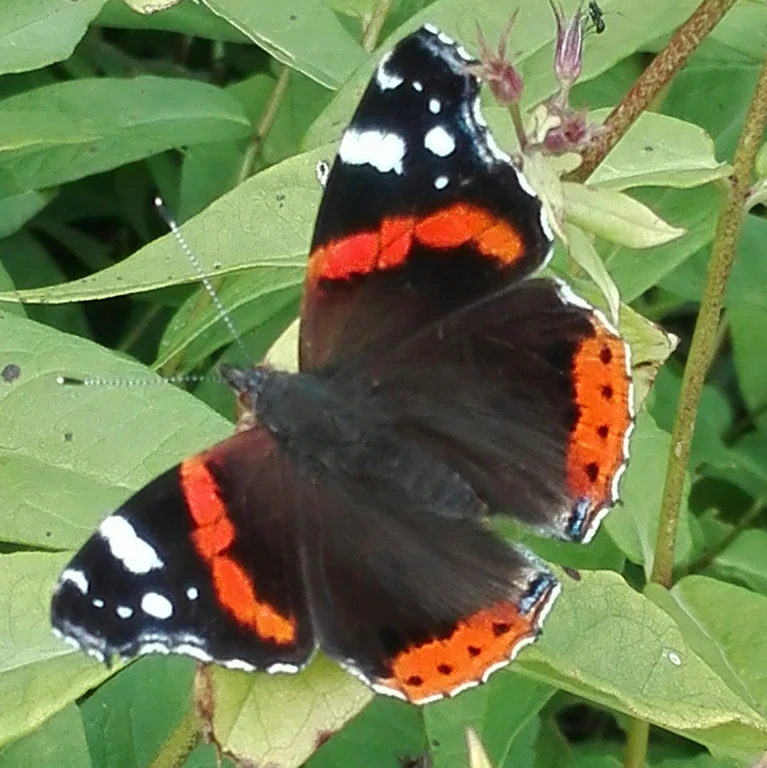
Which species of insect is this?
Vanessa atalanta
